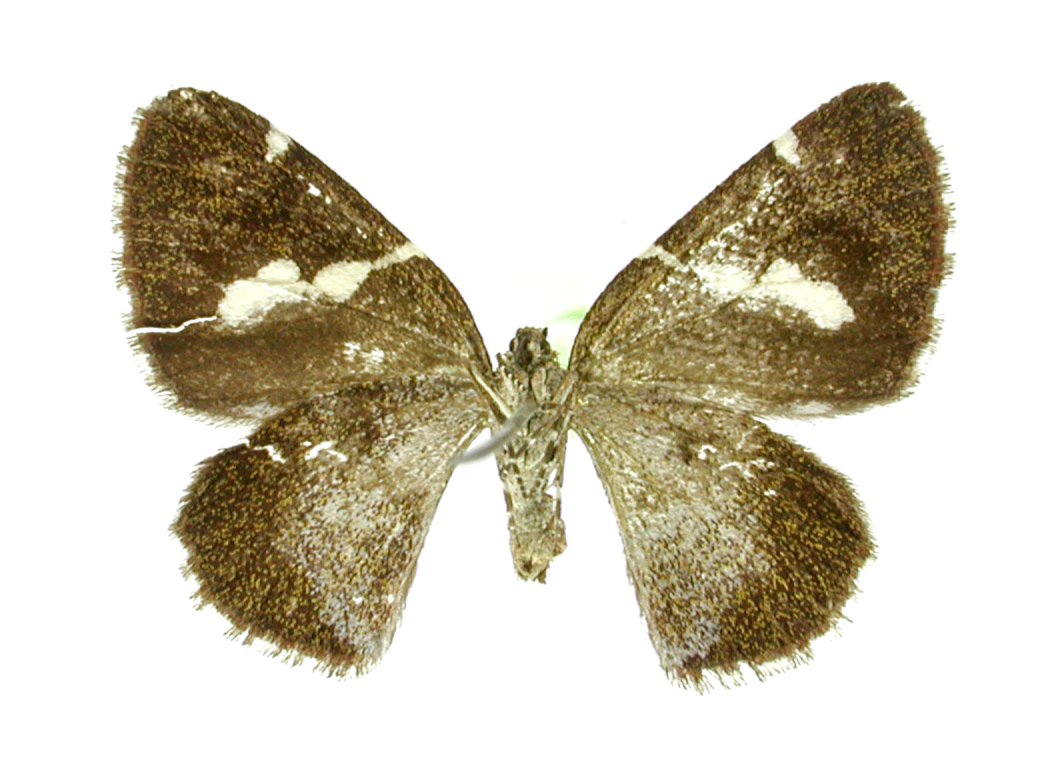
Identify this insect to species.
Heterusia disjecta
